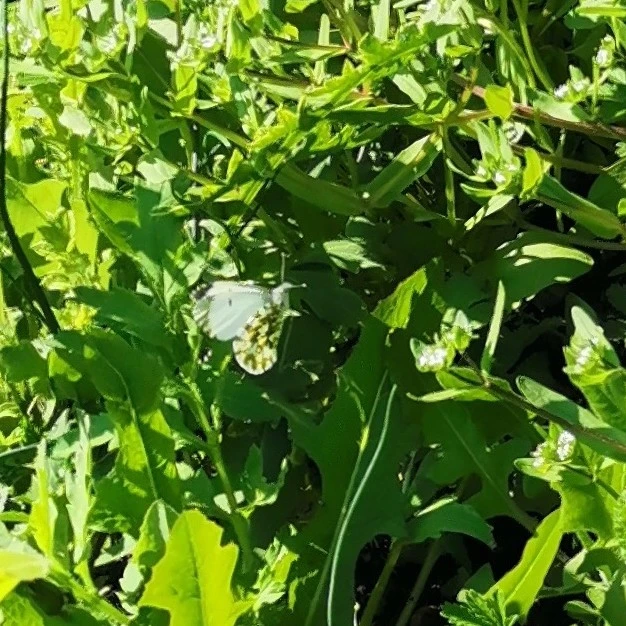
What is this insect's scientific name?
Anthocharis cardamines
